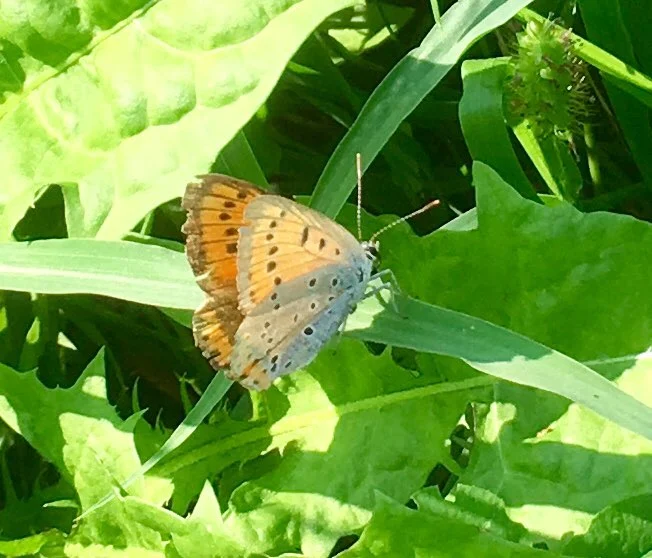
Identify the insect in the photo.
Lycaena dispar
